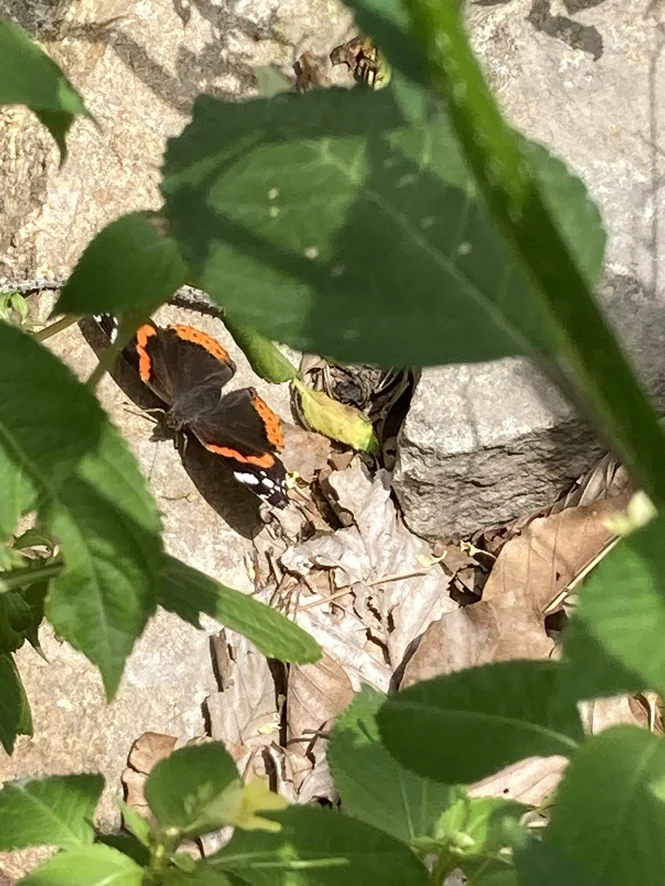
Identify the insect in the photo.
Vanessa atalanta
